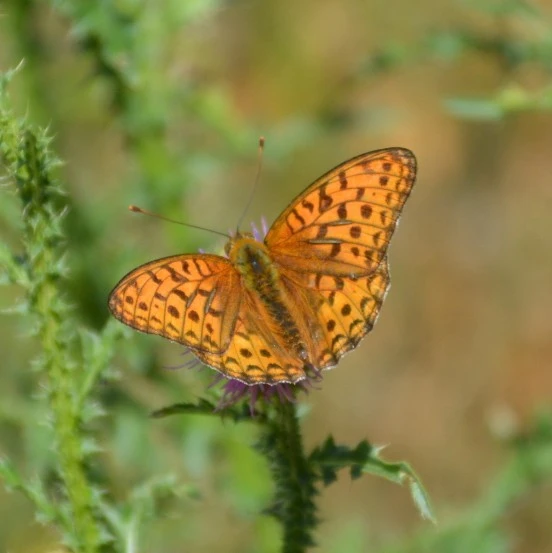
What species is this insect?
Fabriciana adippe
